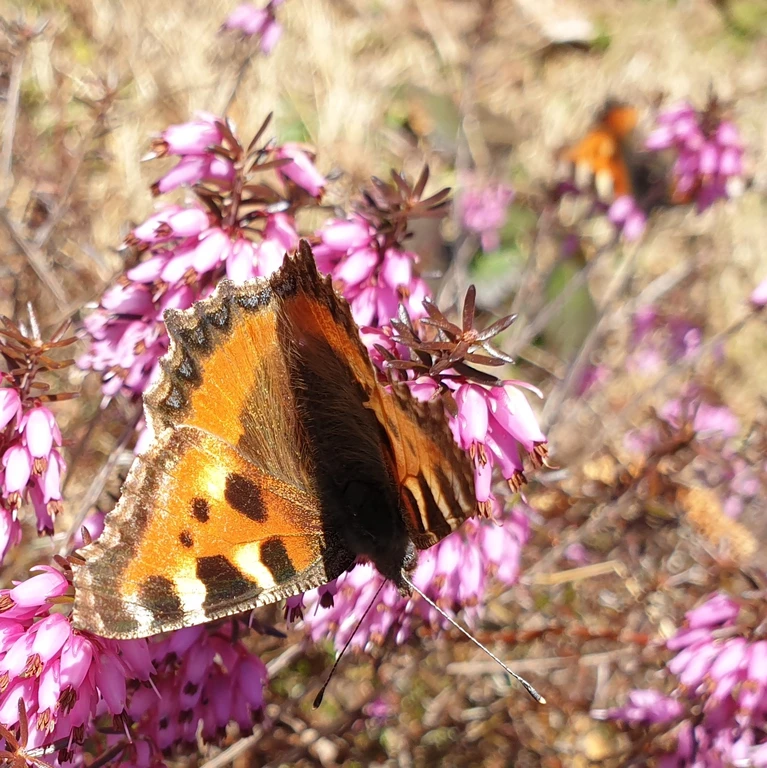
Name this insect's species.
Aglais urticae
